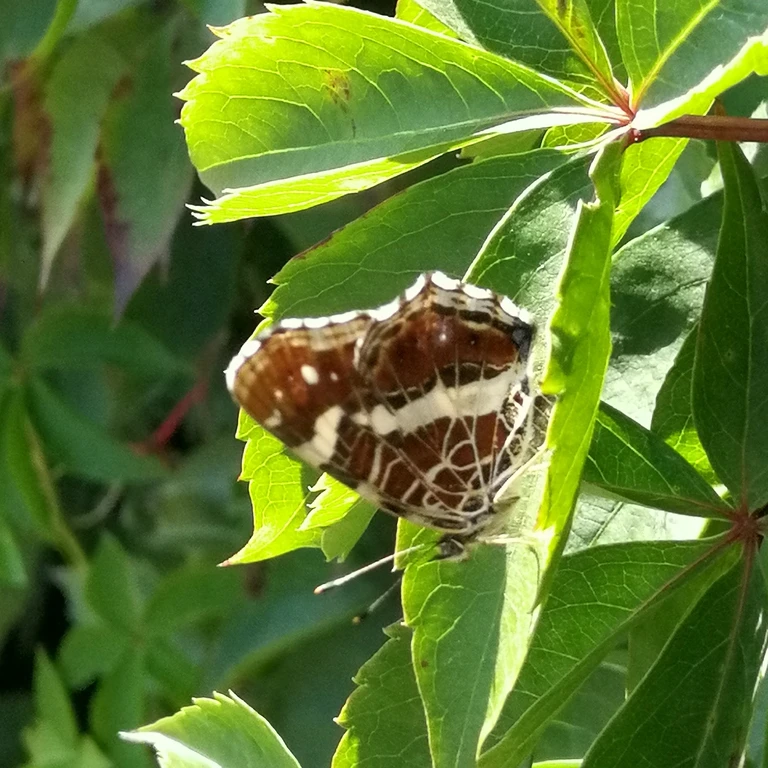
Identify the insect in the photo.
Araschnia levana
